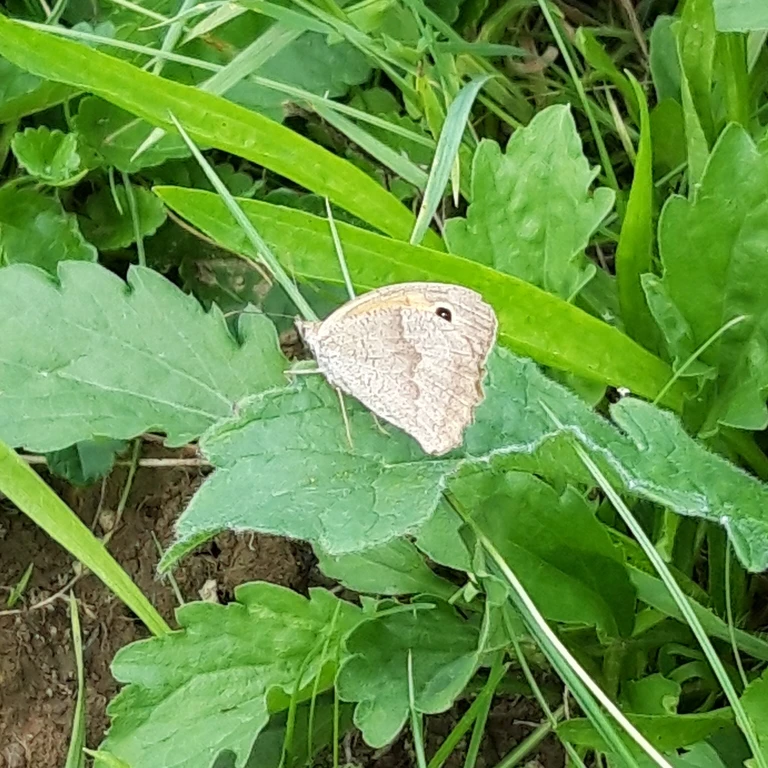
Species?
Maniola jurtina
